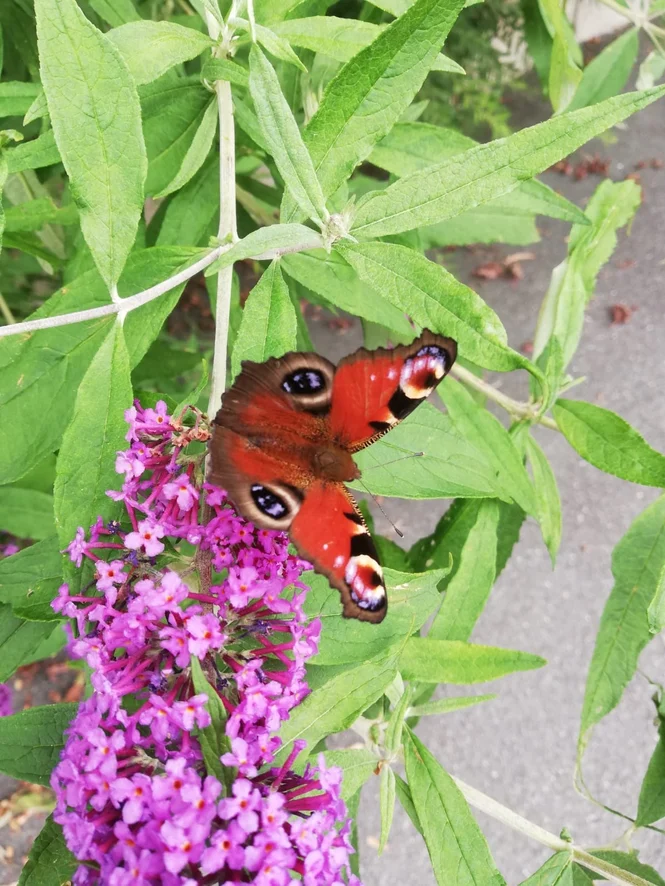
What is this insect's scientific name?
Aglais io
